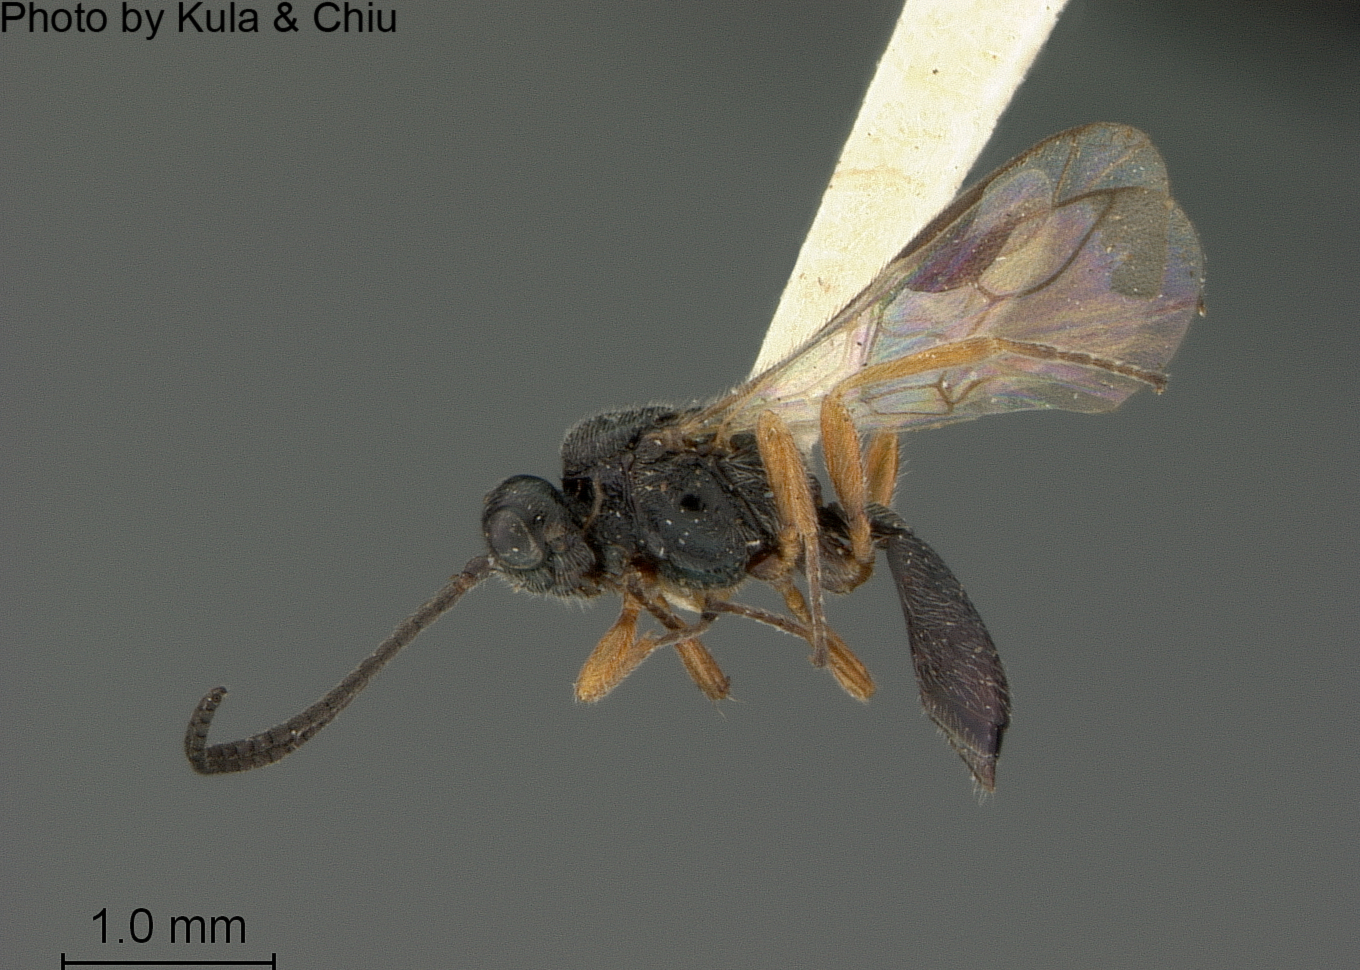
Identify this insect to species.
Symphya portlandica
